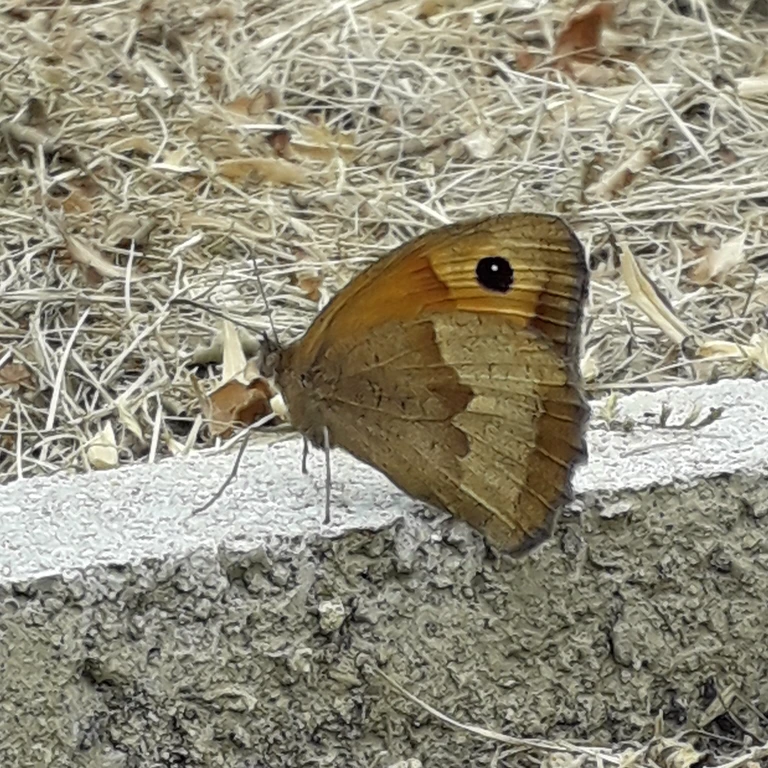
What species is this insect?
Maniola jurtina
